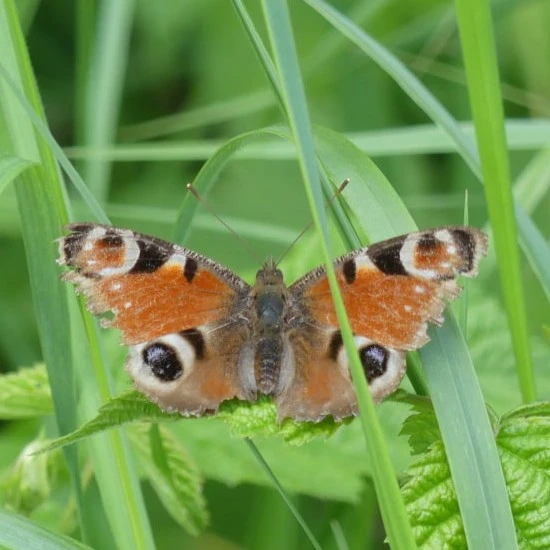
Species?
Aglais io
